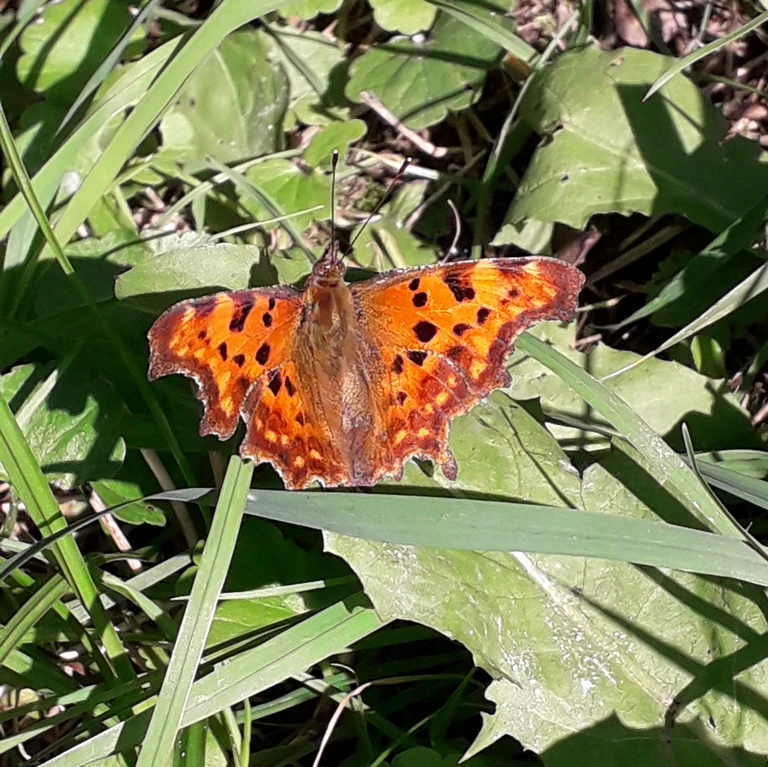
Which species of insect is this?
Polygonia c-album
